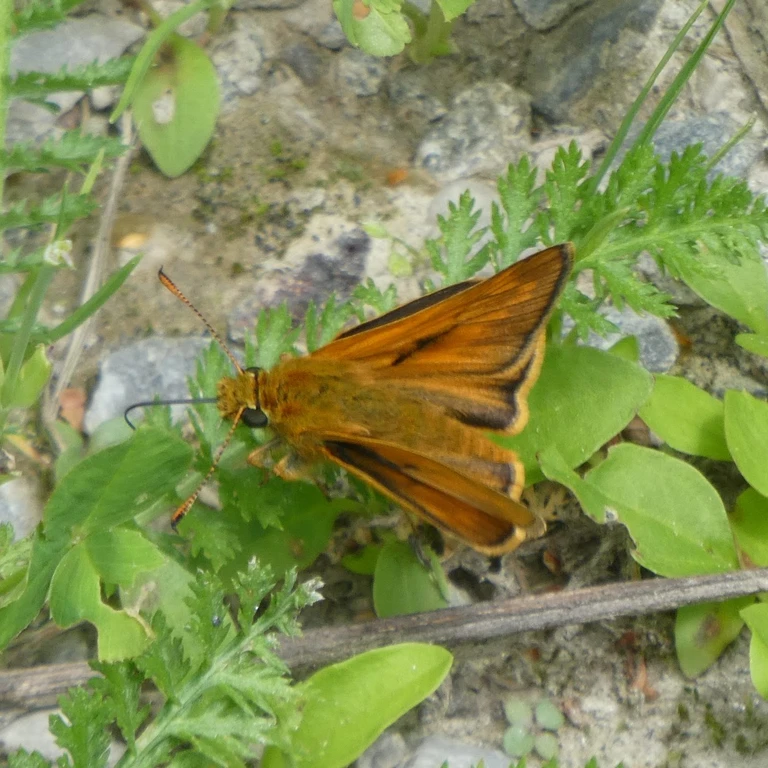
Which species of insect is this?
Ochlodes sylvanus (also Ochlodes venata)
